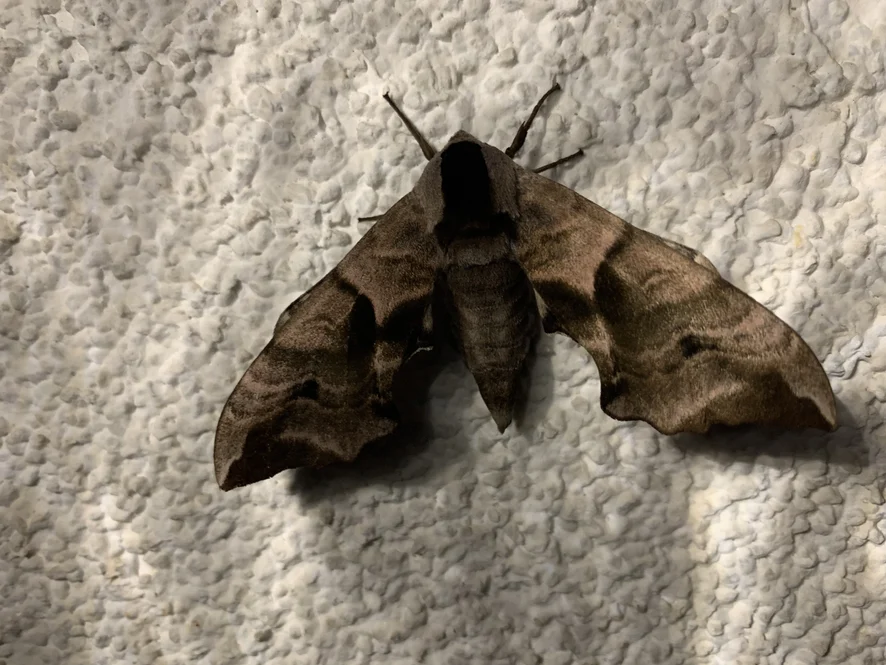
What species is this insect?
Smerinthus ocellata
